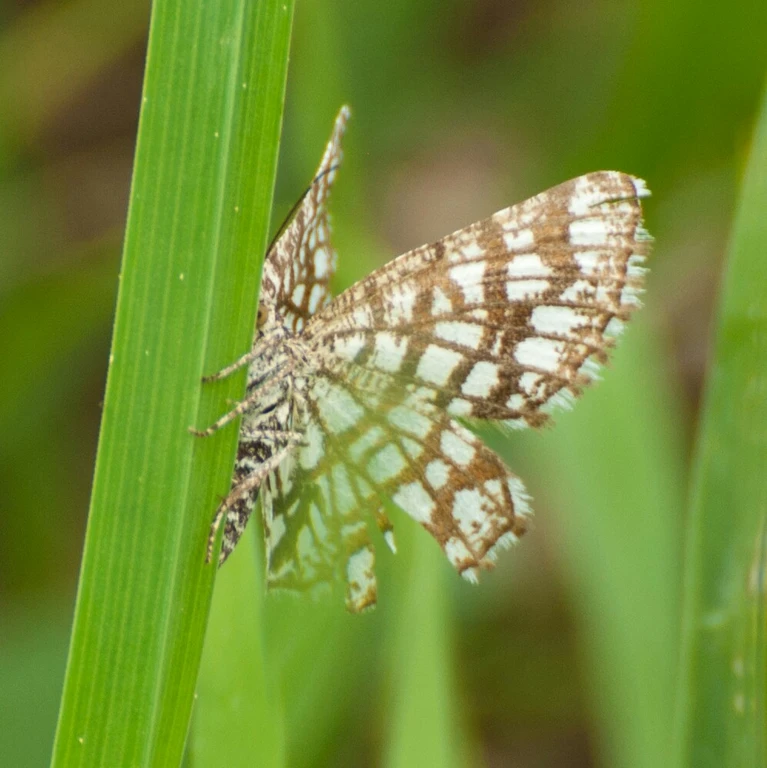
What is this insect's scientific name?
Chiasmia clathrata
